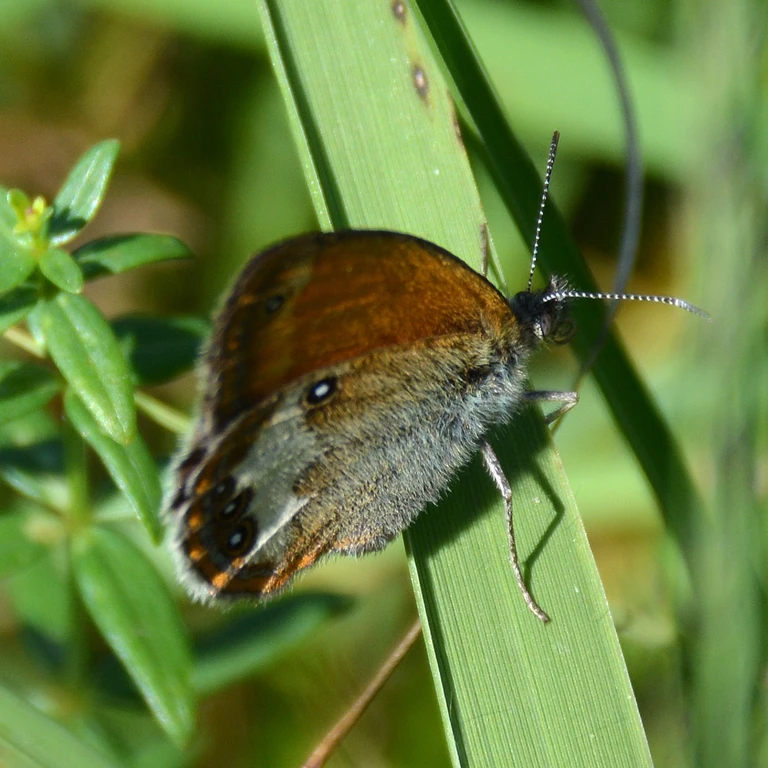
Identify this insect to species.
Coenonympha arcania
